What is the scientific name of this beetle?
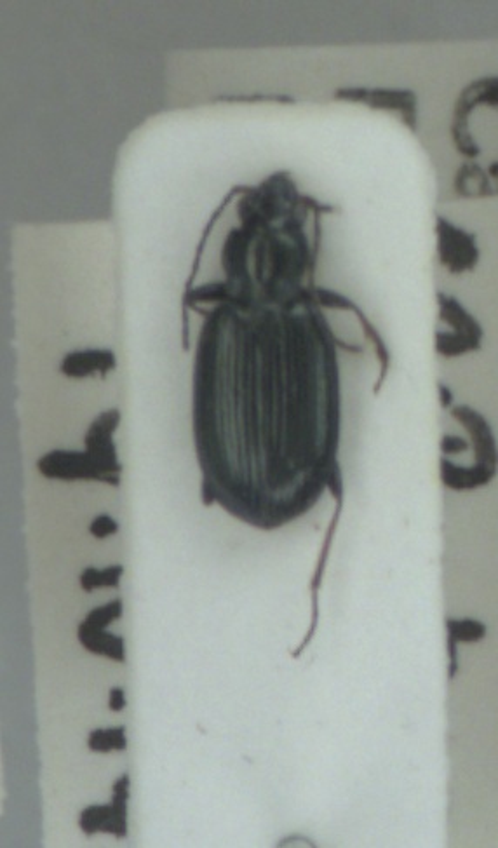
Bembidion tibiale
